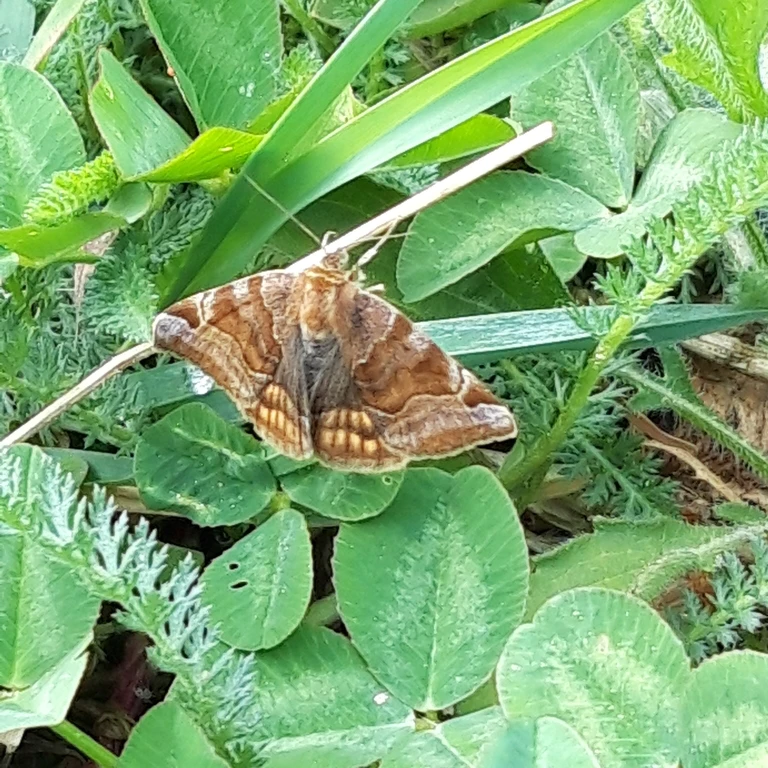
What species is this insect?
Euclidia glyphica
